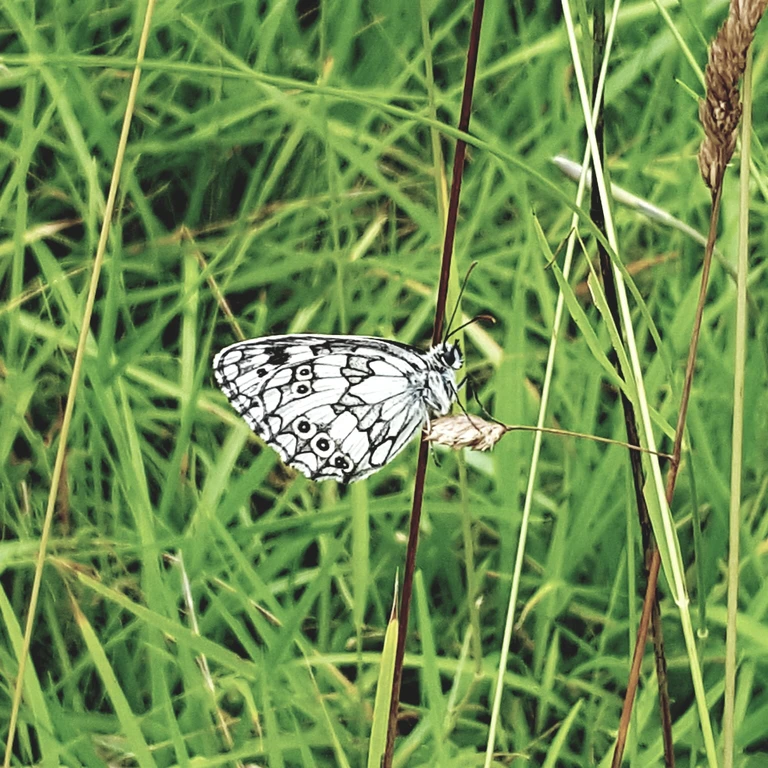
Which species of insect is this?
Melanargia galathea
